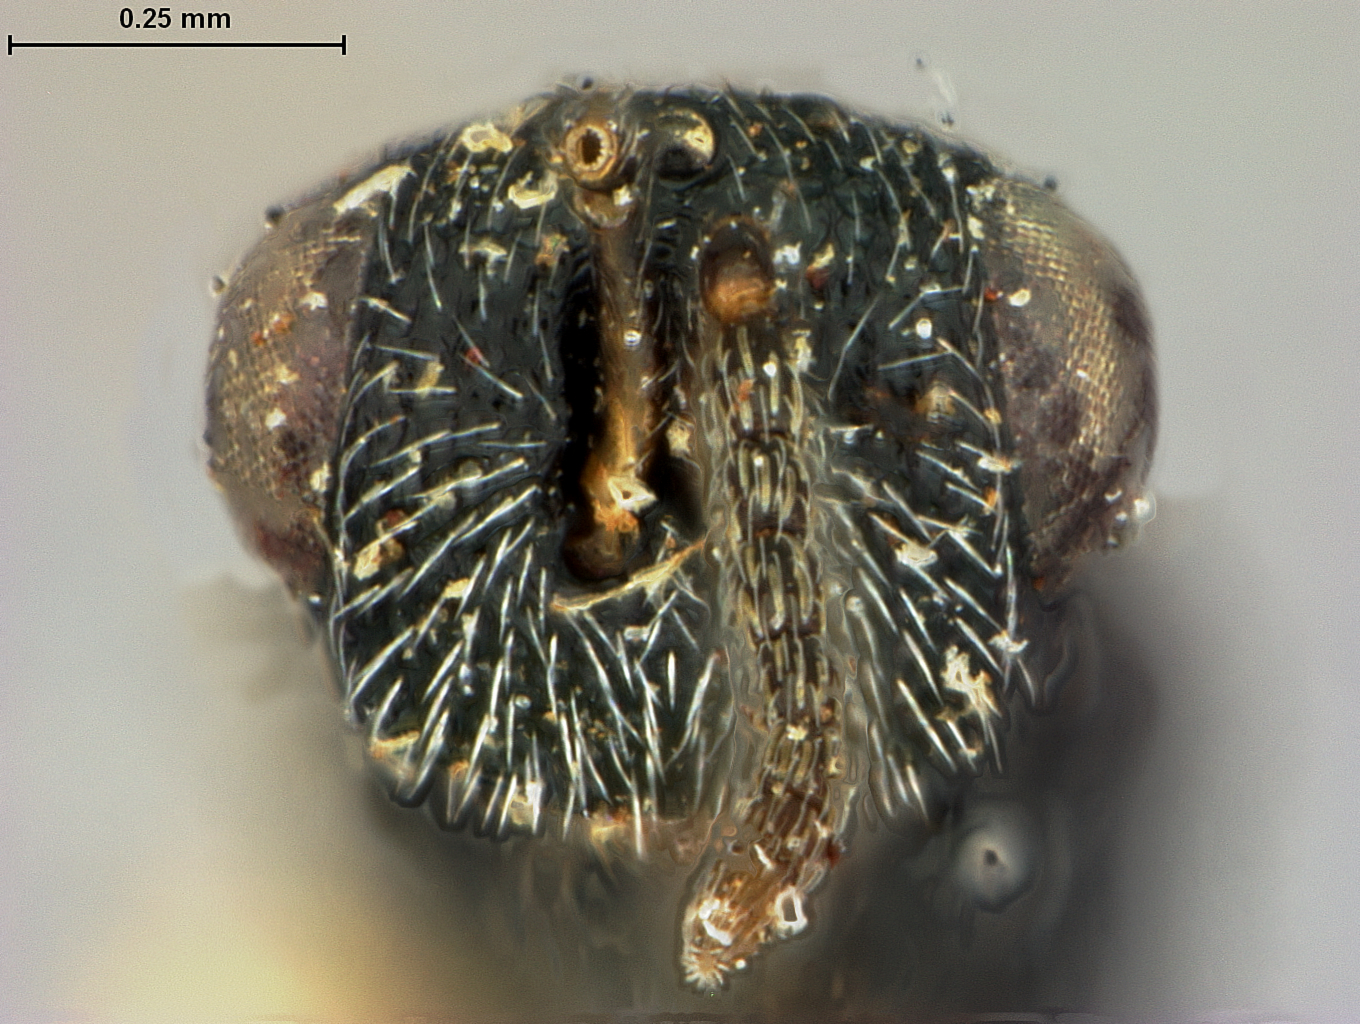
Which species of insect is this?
Eurytoma magdalidis
